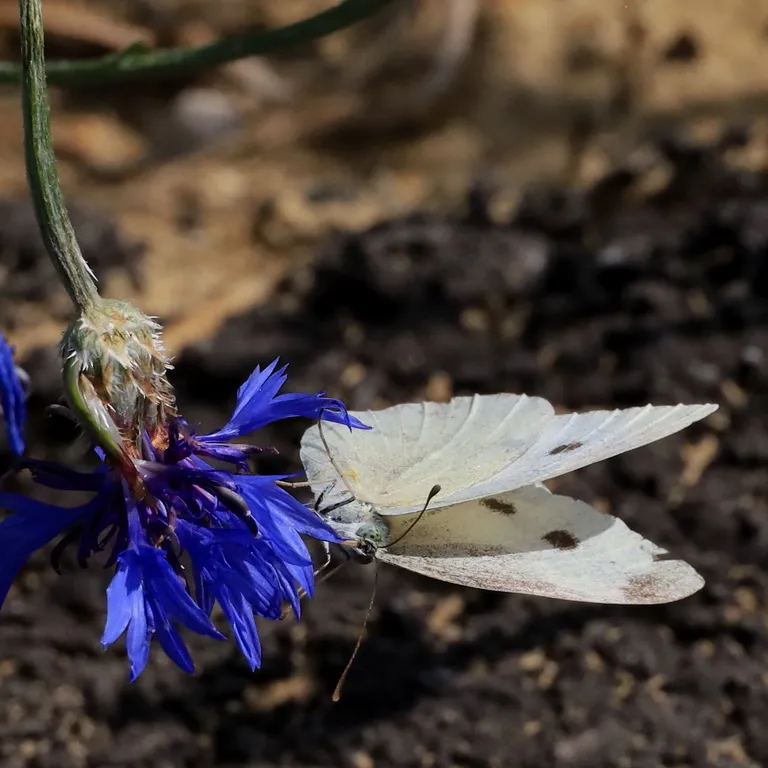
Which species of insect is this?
Pieris rapae
